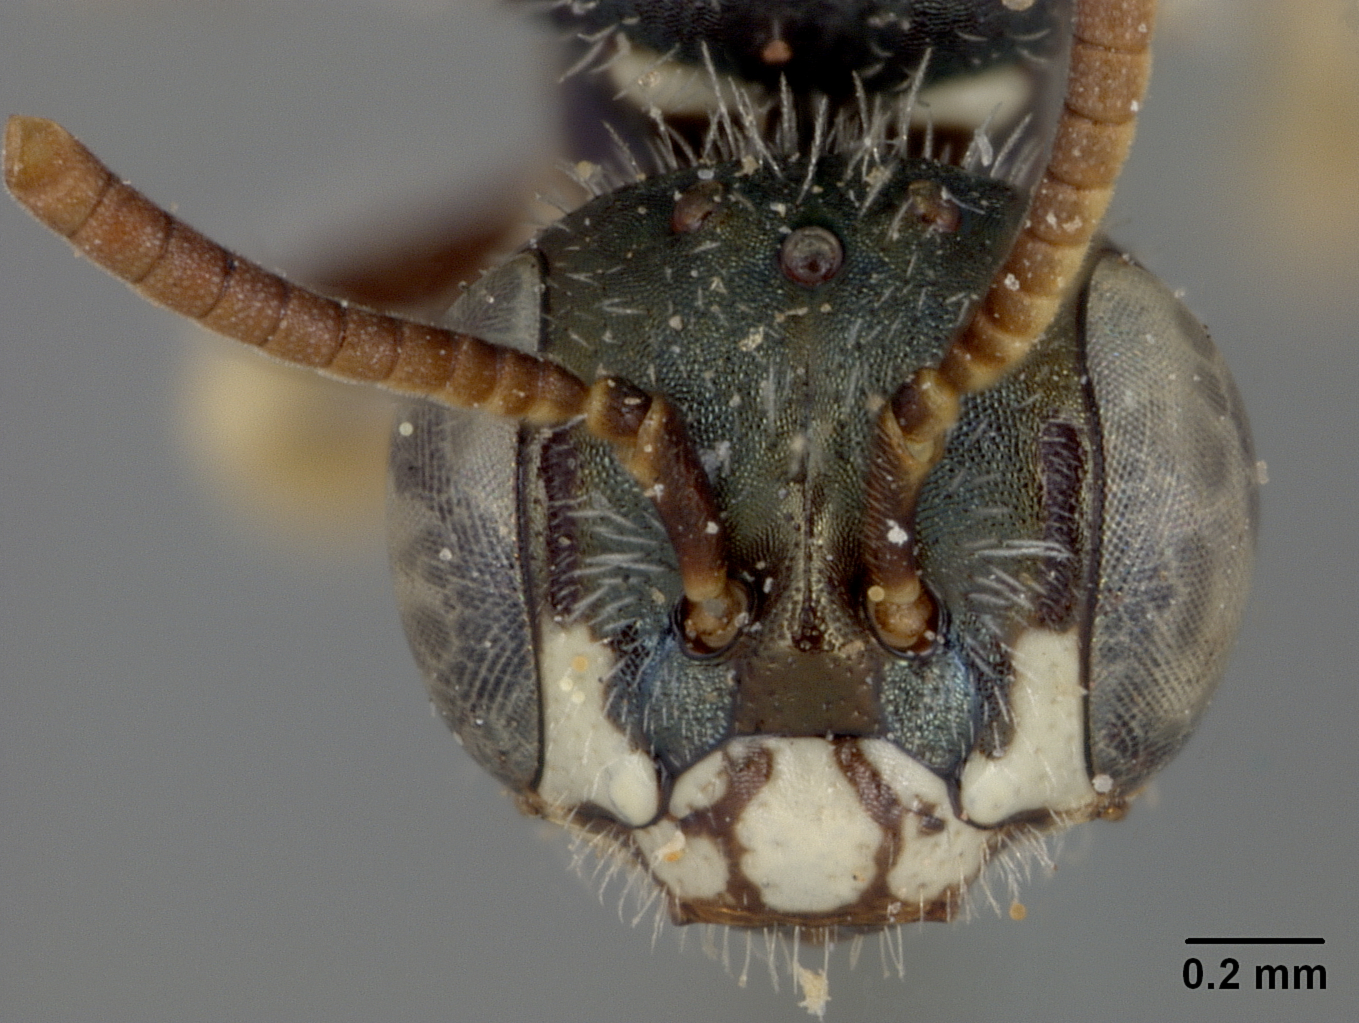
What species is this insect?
Perdita fallax
